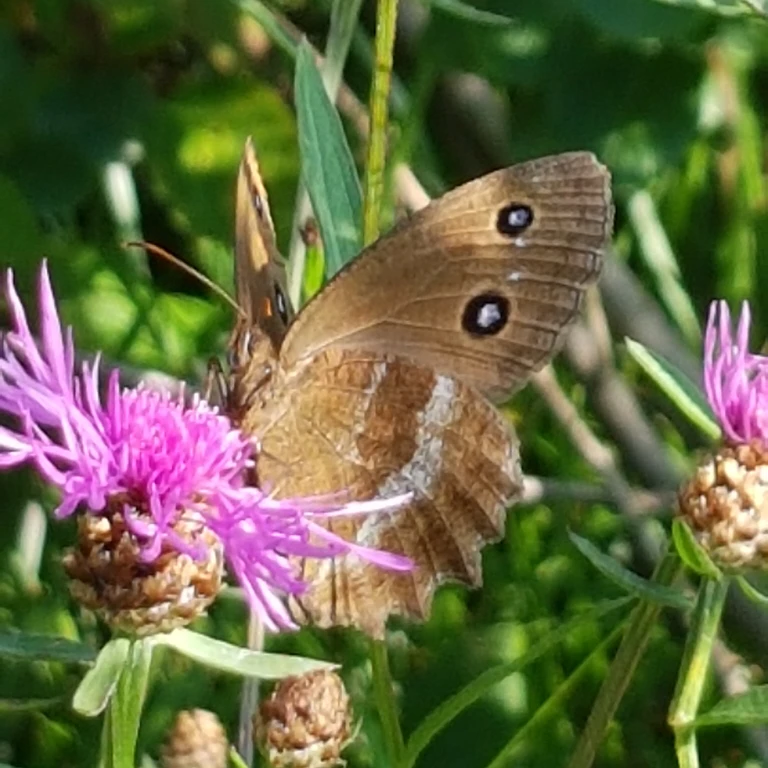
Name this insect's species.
Minois dryas
